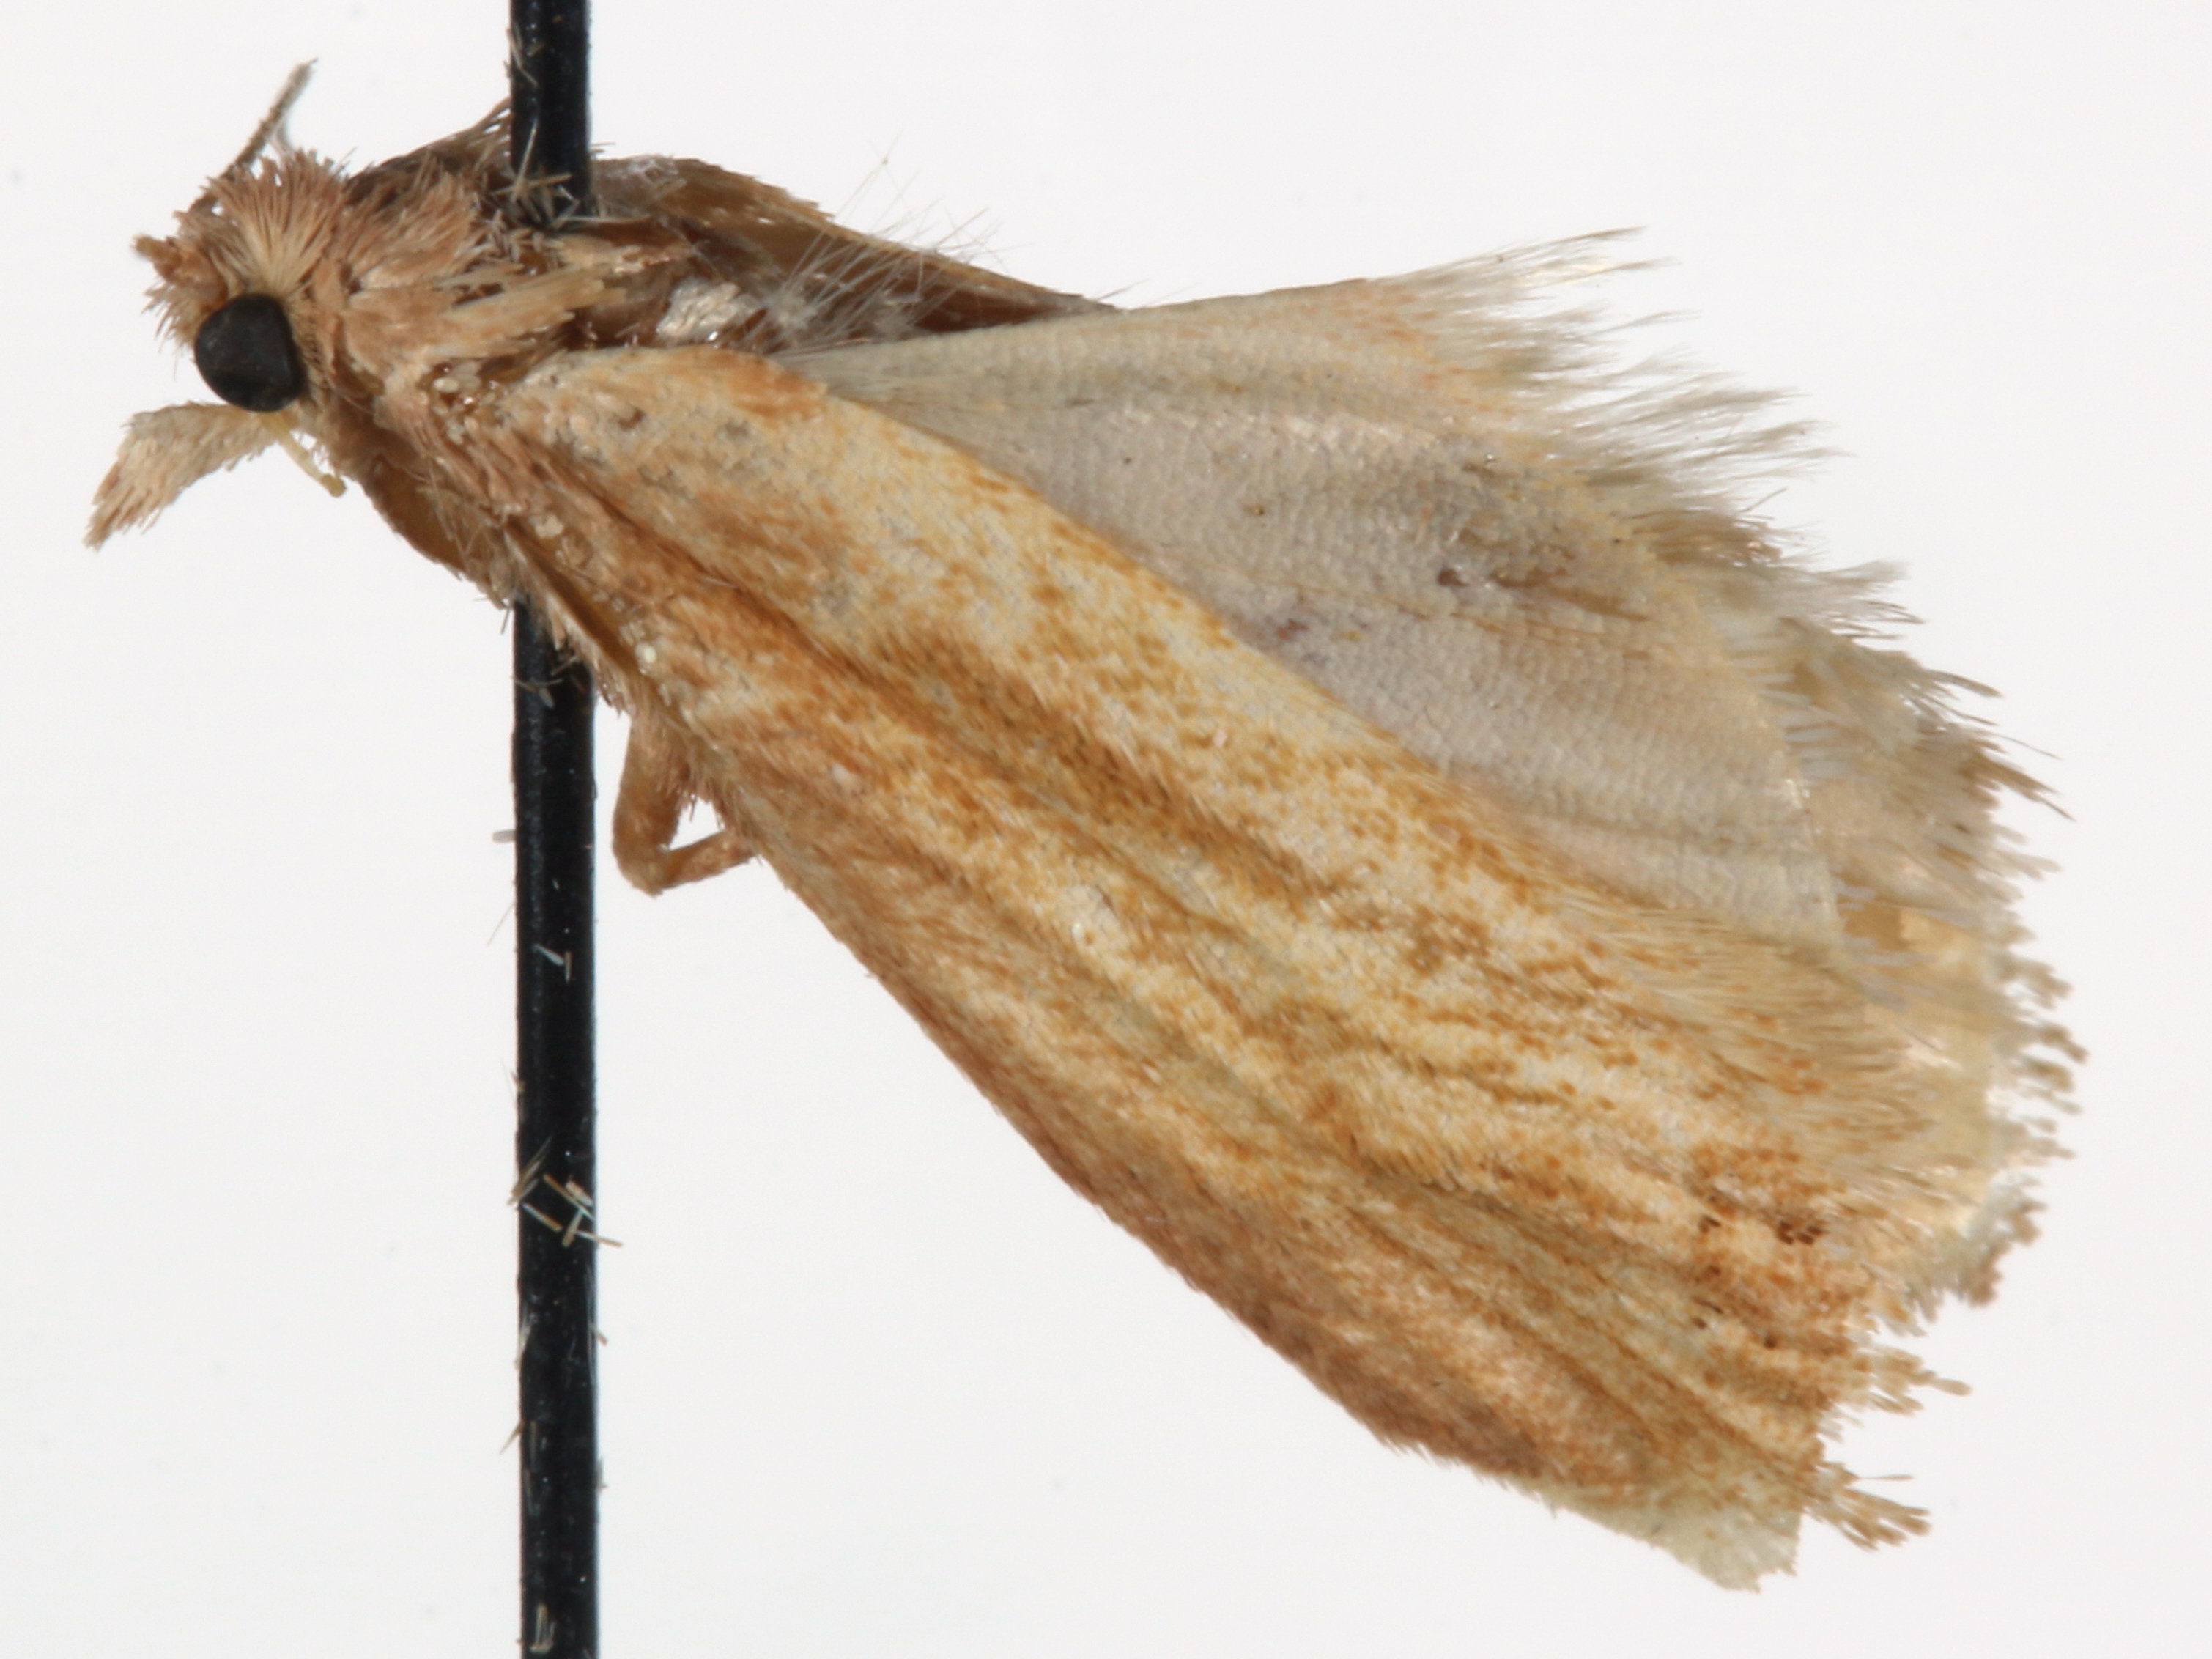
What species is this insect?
Pelochrista langstoni
